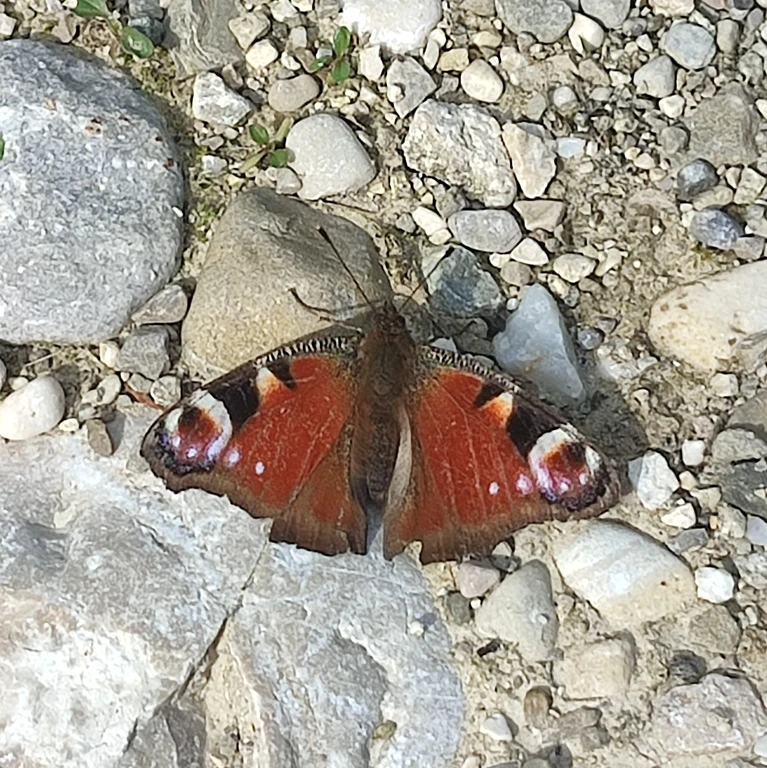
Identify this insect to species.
Aglais io
